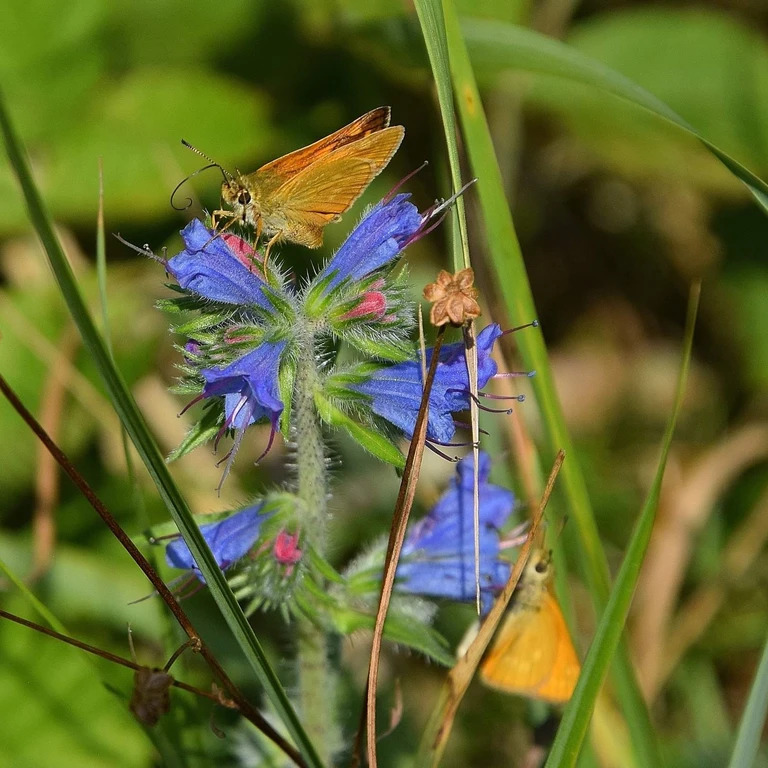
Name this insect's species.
Ochlodes sylvanus (also Ochlodes venata)
